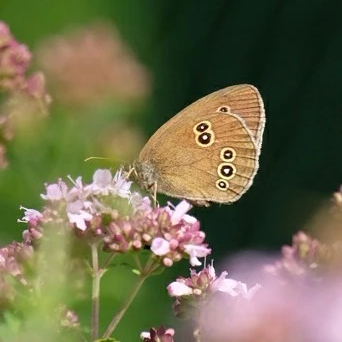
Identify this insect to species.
Aphantopus hyperantus
